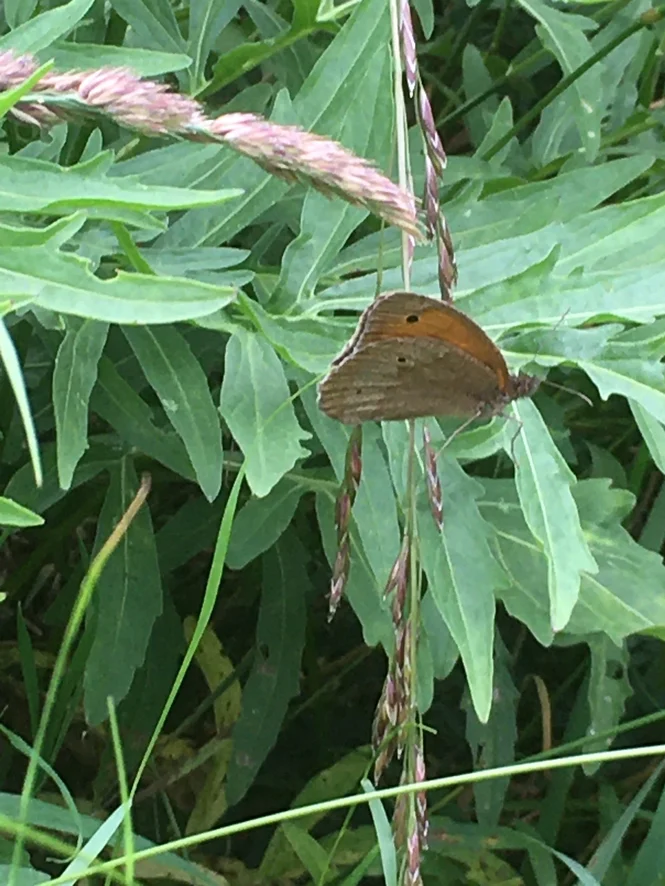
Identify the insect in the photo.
Maniola jurtina
